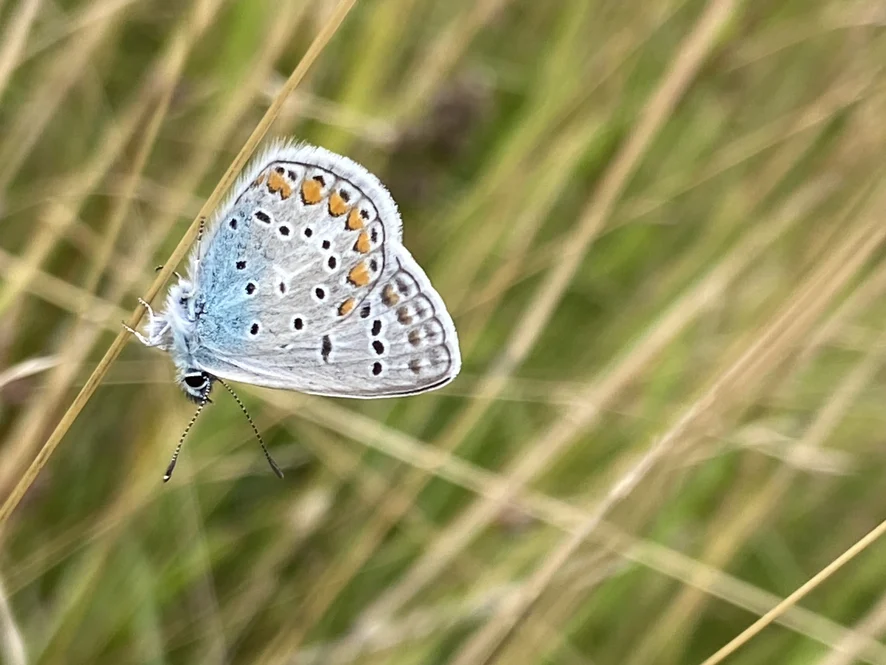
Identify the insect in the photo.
Polyommatus icarus
